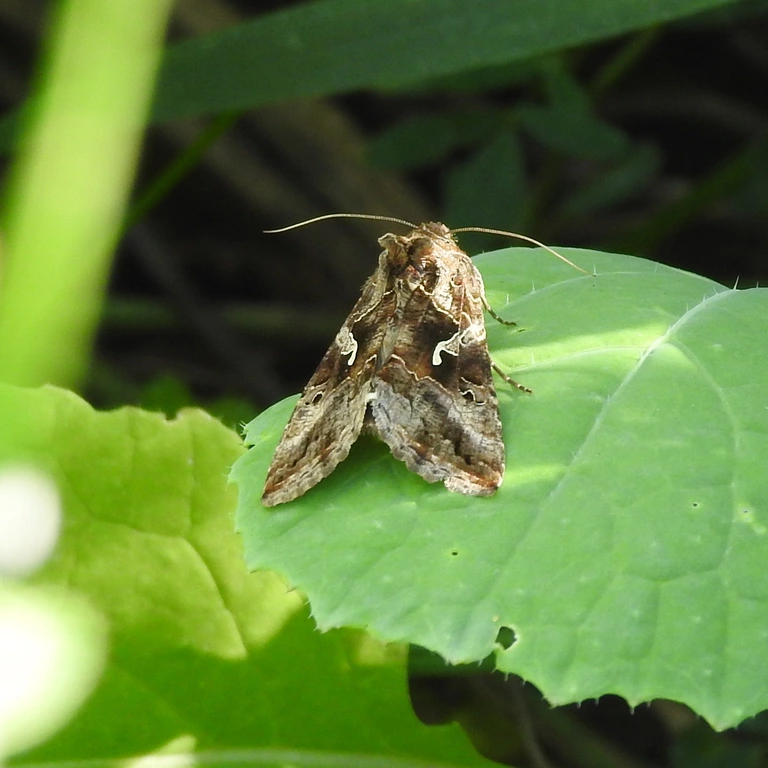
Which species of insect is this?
Autographa gamma
